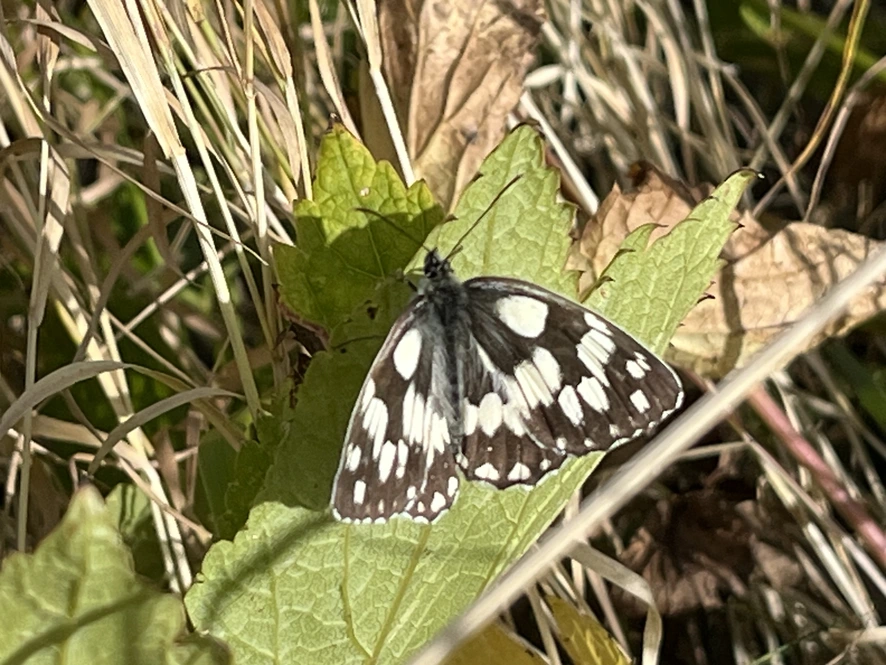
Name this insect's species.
Melanargia galathea
